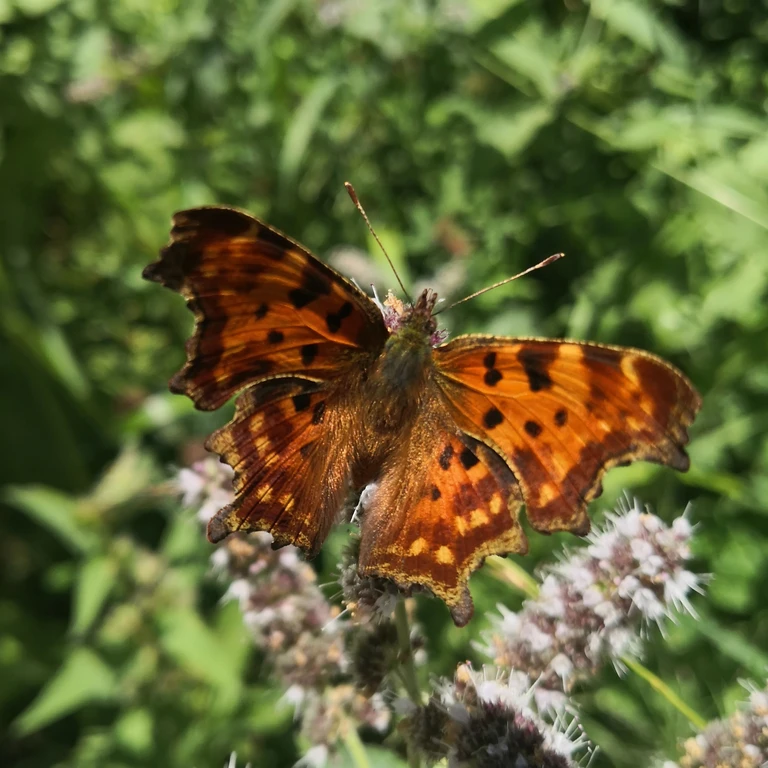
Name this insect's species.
Polygonia c-album
